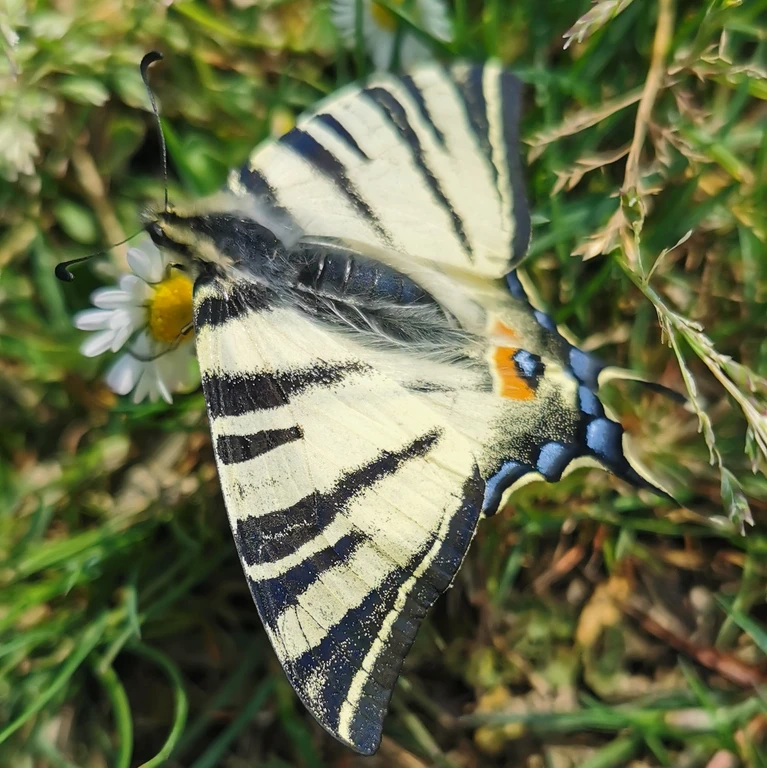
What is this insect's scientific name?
Iphiclides podalirius
